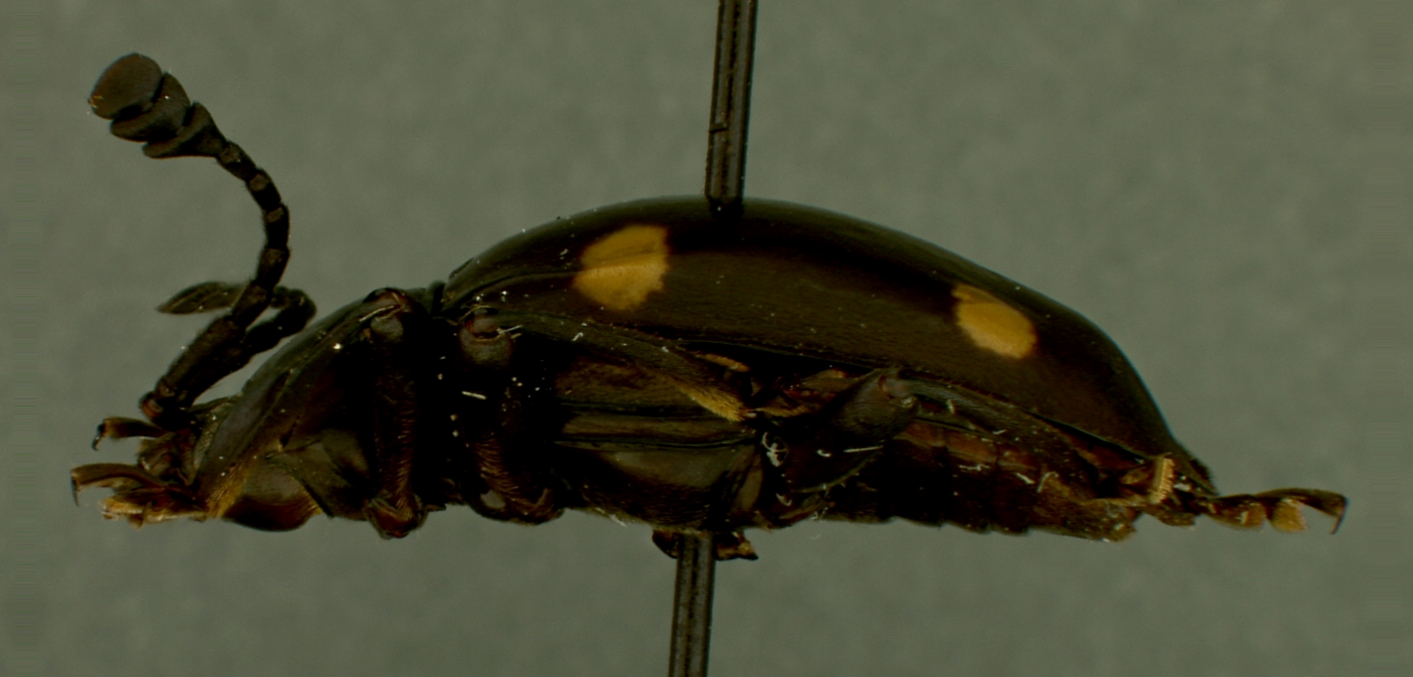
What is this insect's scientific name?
Eumorphus purpureus
